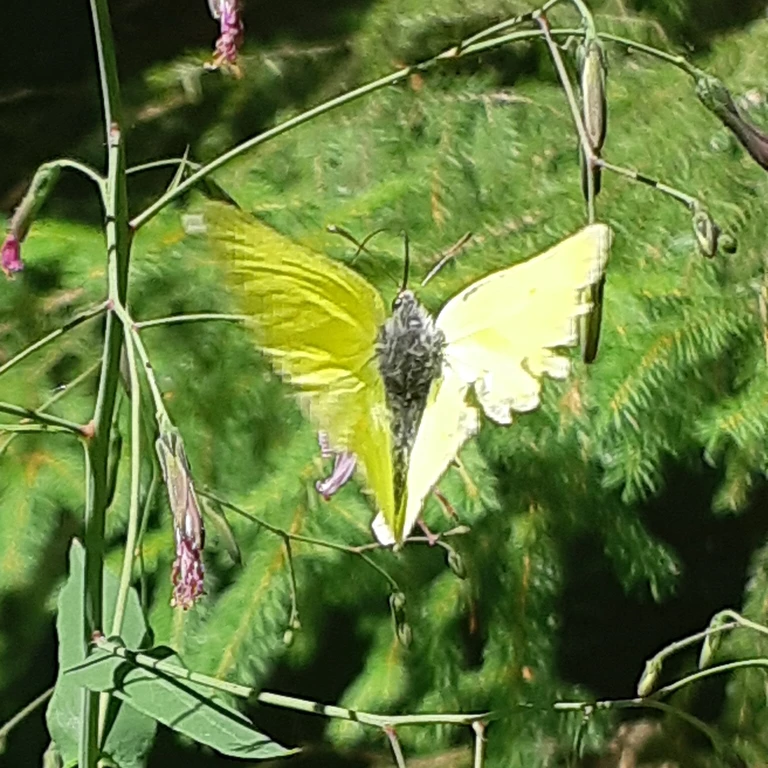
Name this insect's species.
Gonepteryx rhamni
